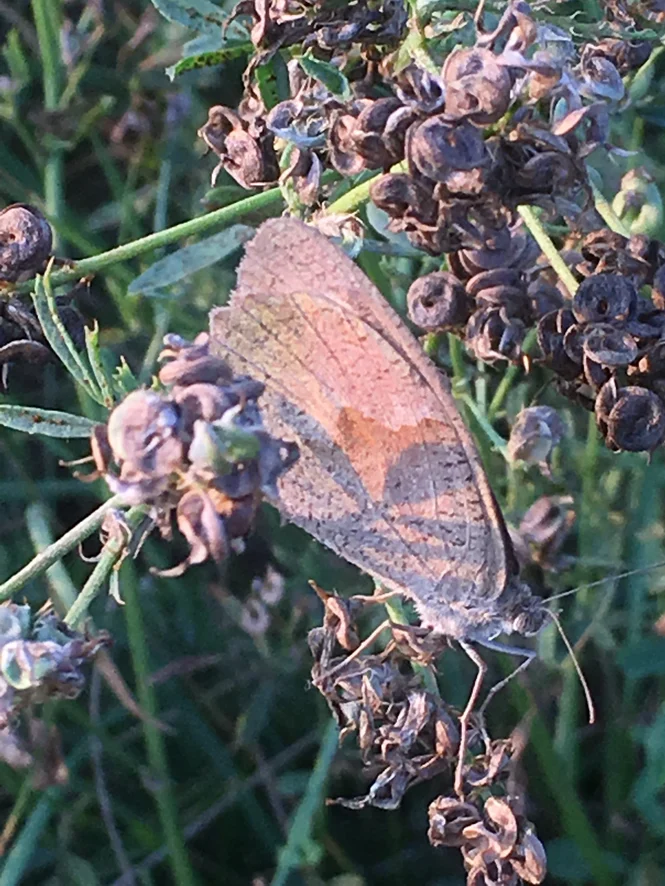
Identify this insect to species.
Maniola jurtina
